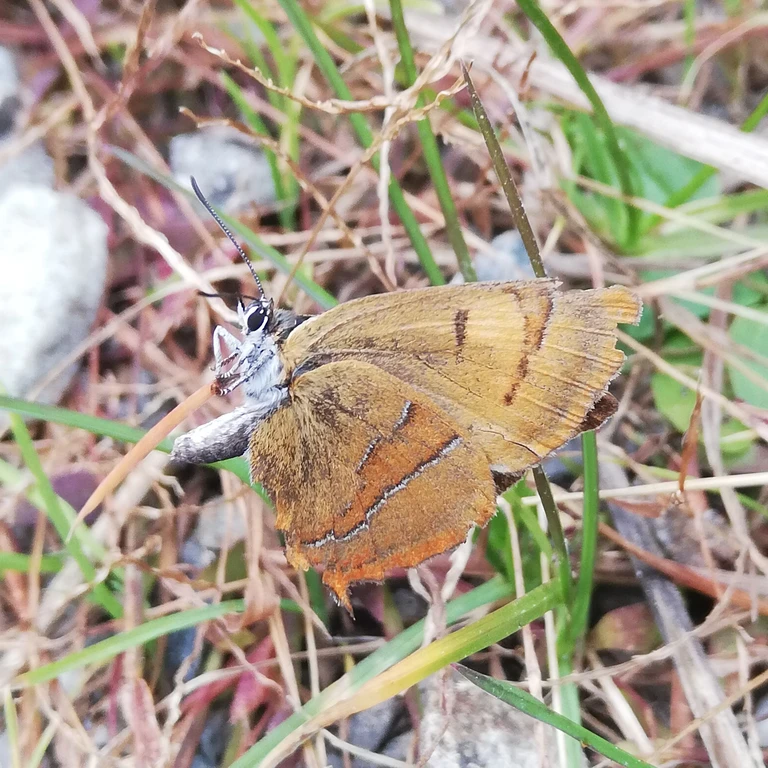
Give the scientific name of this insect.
Thecla betulae
